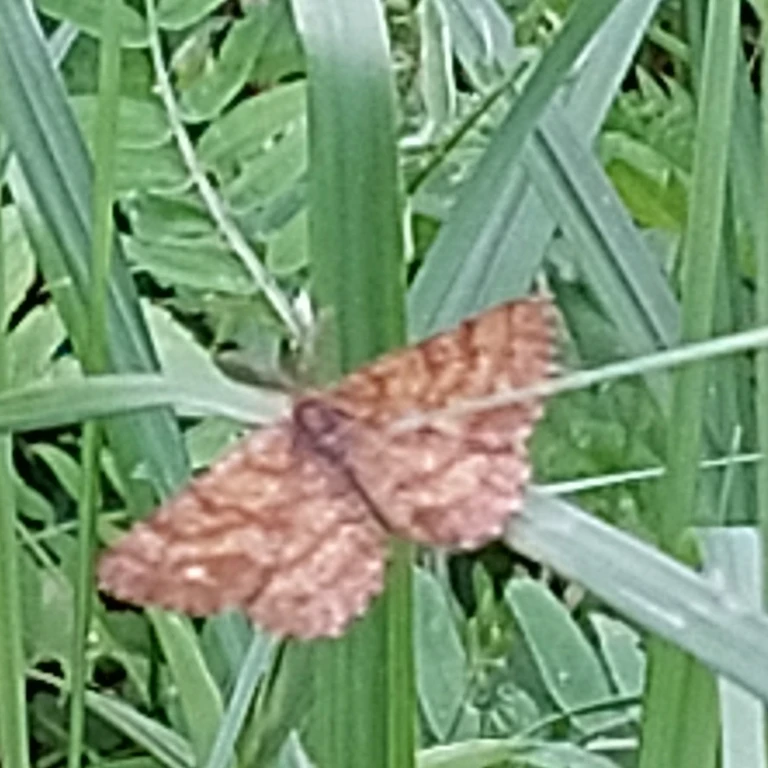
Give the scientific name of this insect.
Ematurga atomaria
